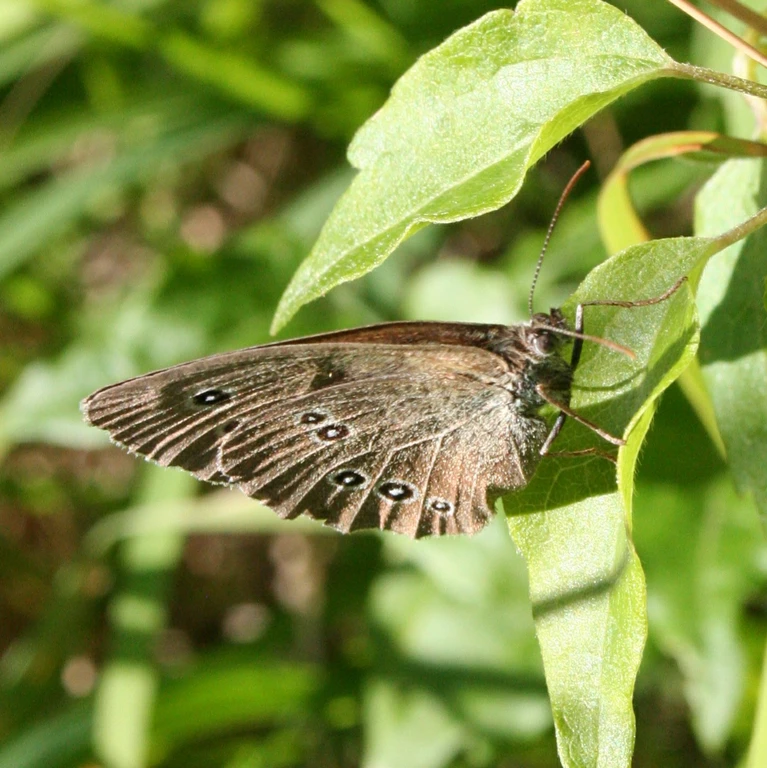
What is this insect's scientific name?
Aphantopus hyperantus
